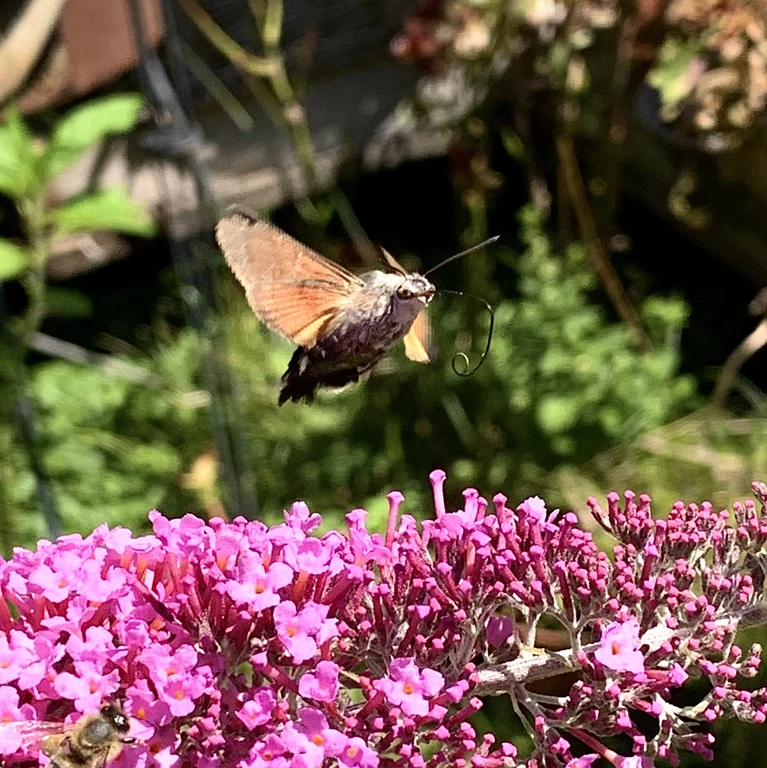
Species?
Macroglossum stellatarum
